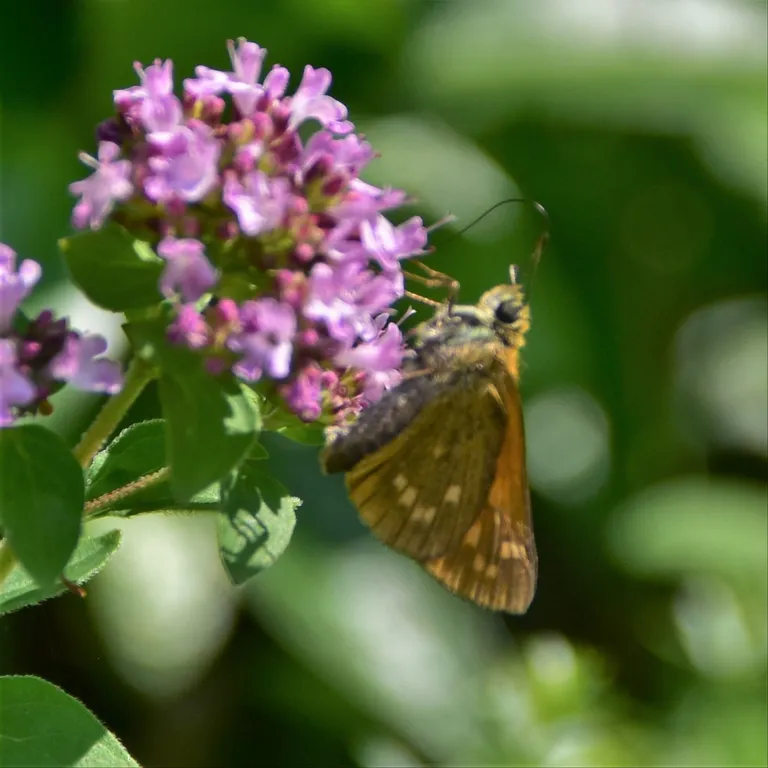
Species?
Ochlodes sylvanus (also Ochlodes venata)
